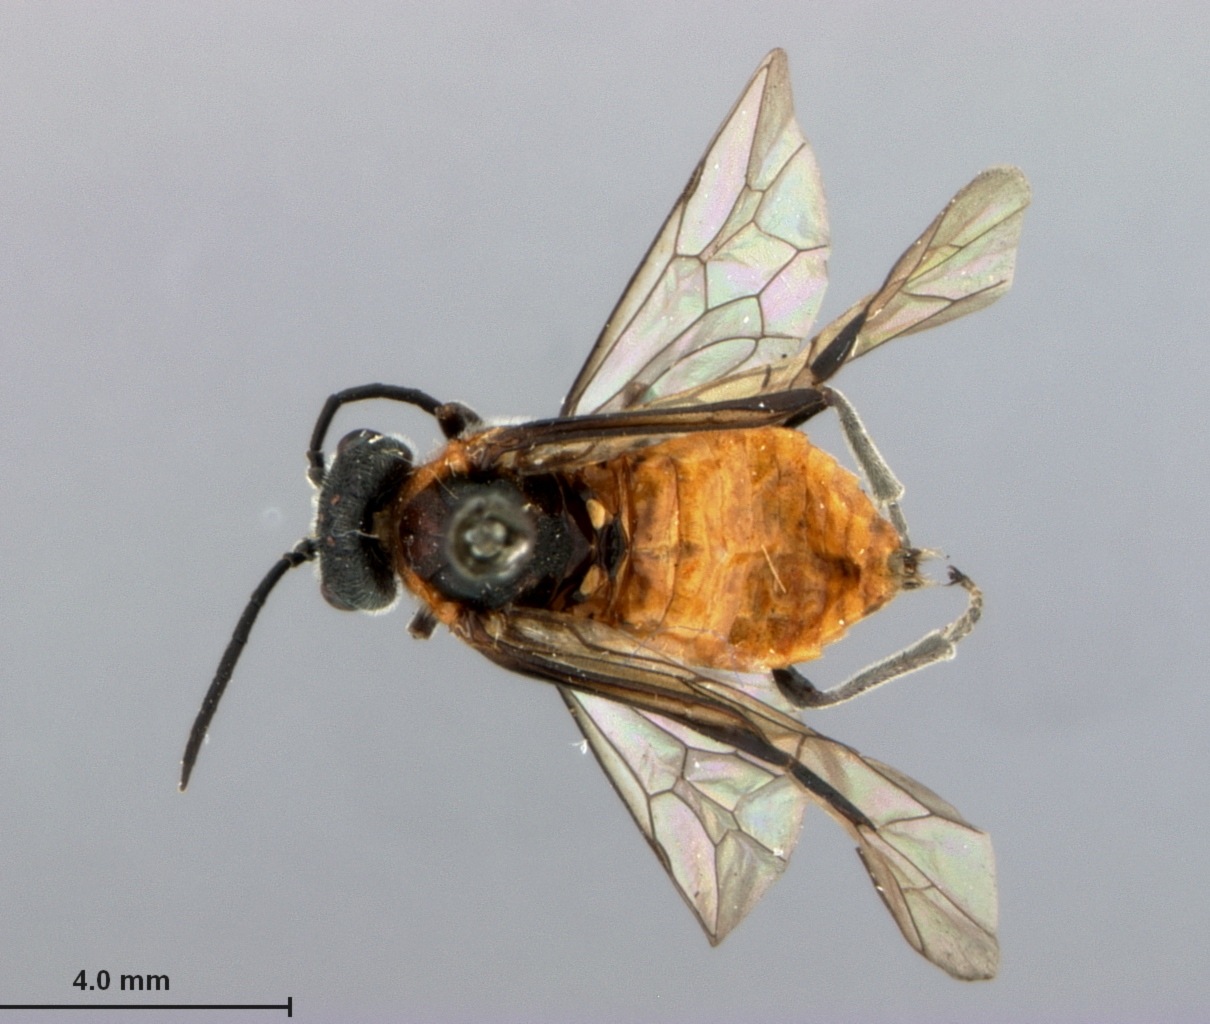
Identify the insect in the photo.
Dolerus tacoma
